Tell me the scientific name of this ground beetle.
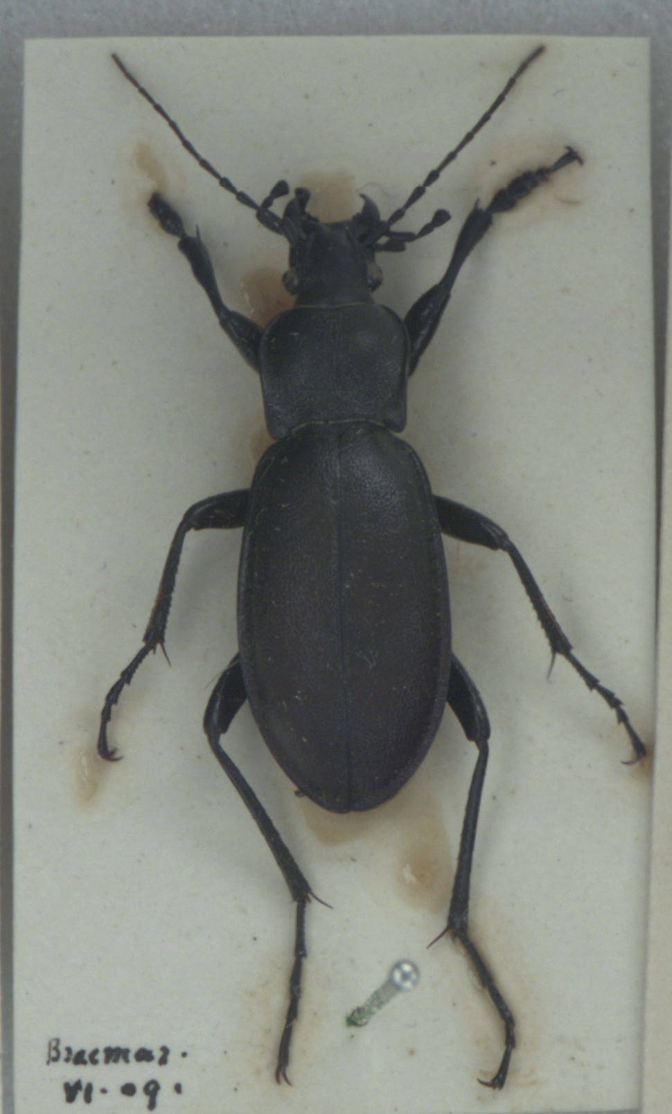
Carabus violaceus
